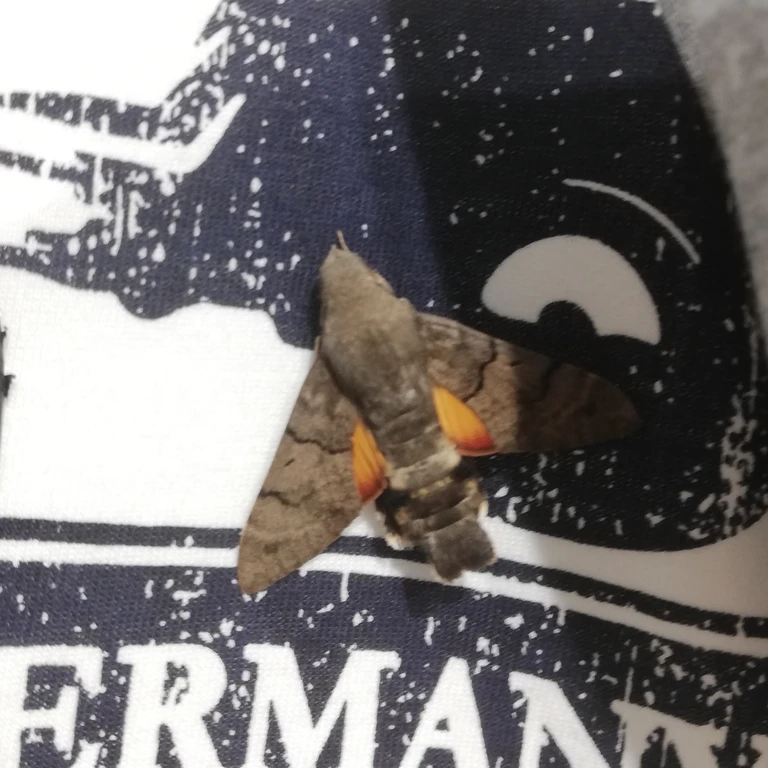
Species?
Macroglossum stellatarum
